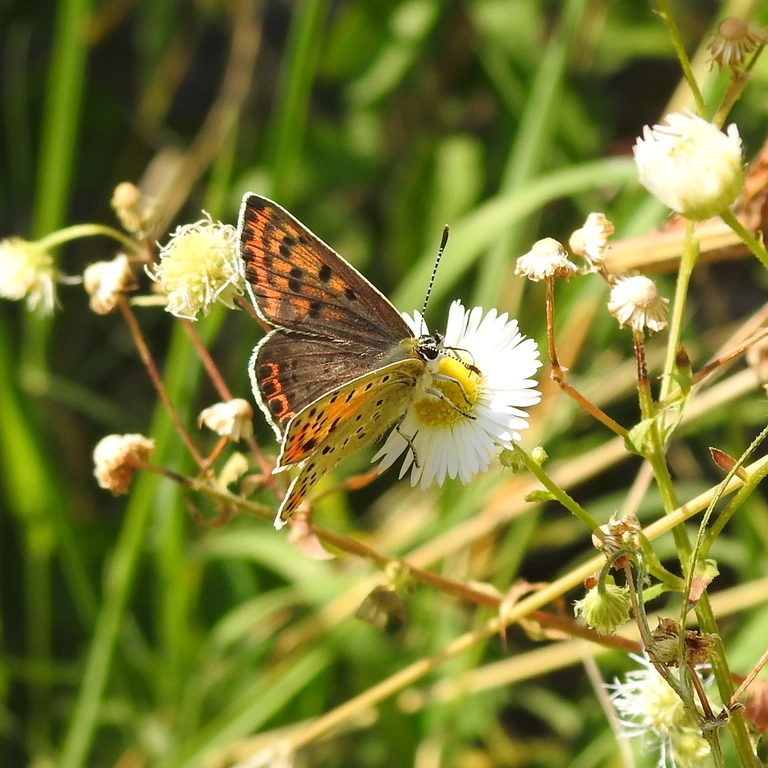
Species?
Lycaena tityrus (also Loweia tityrus)
